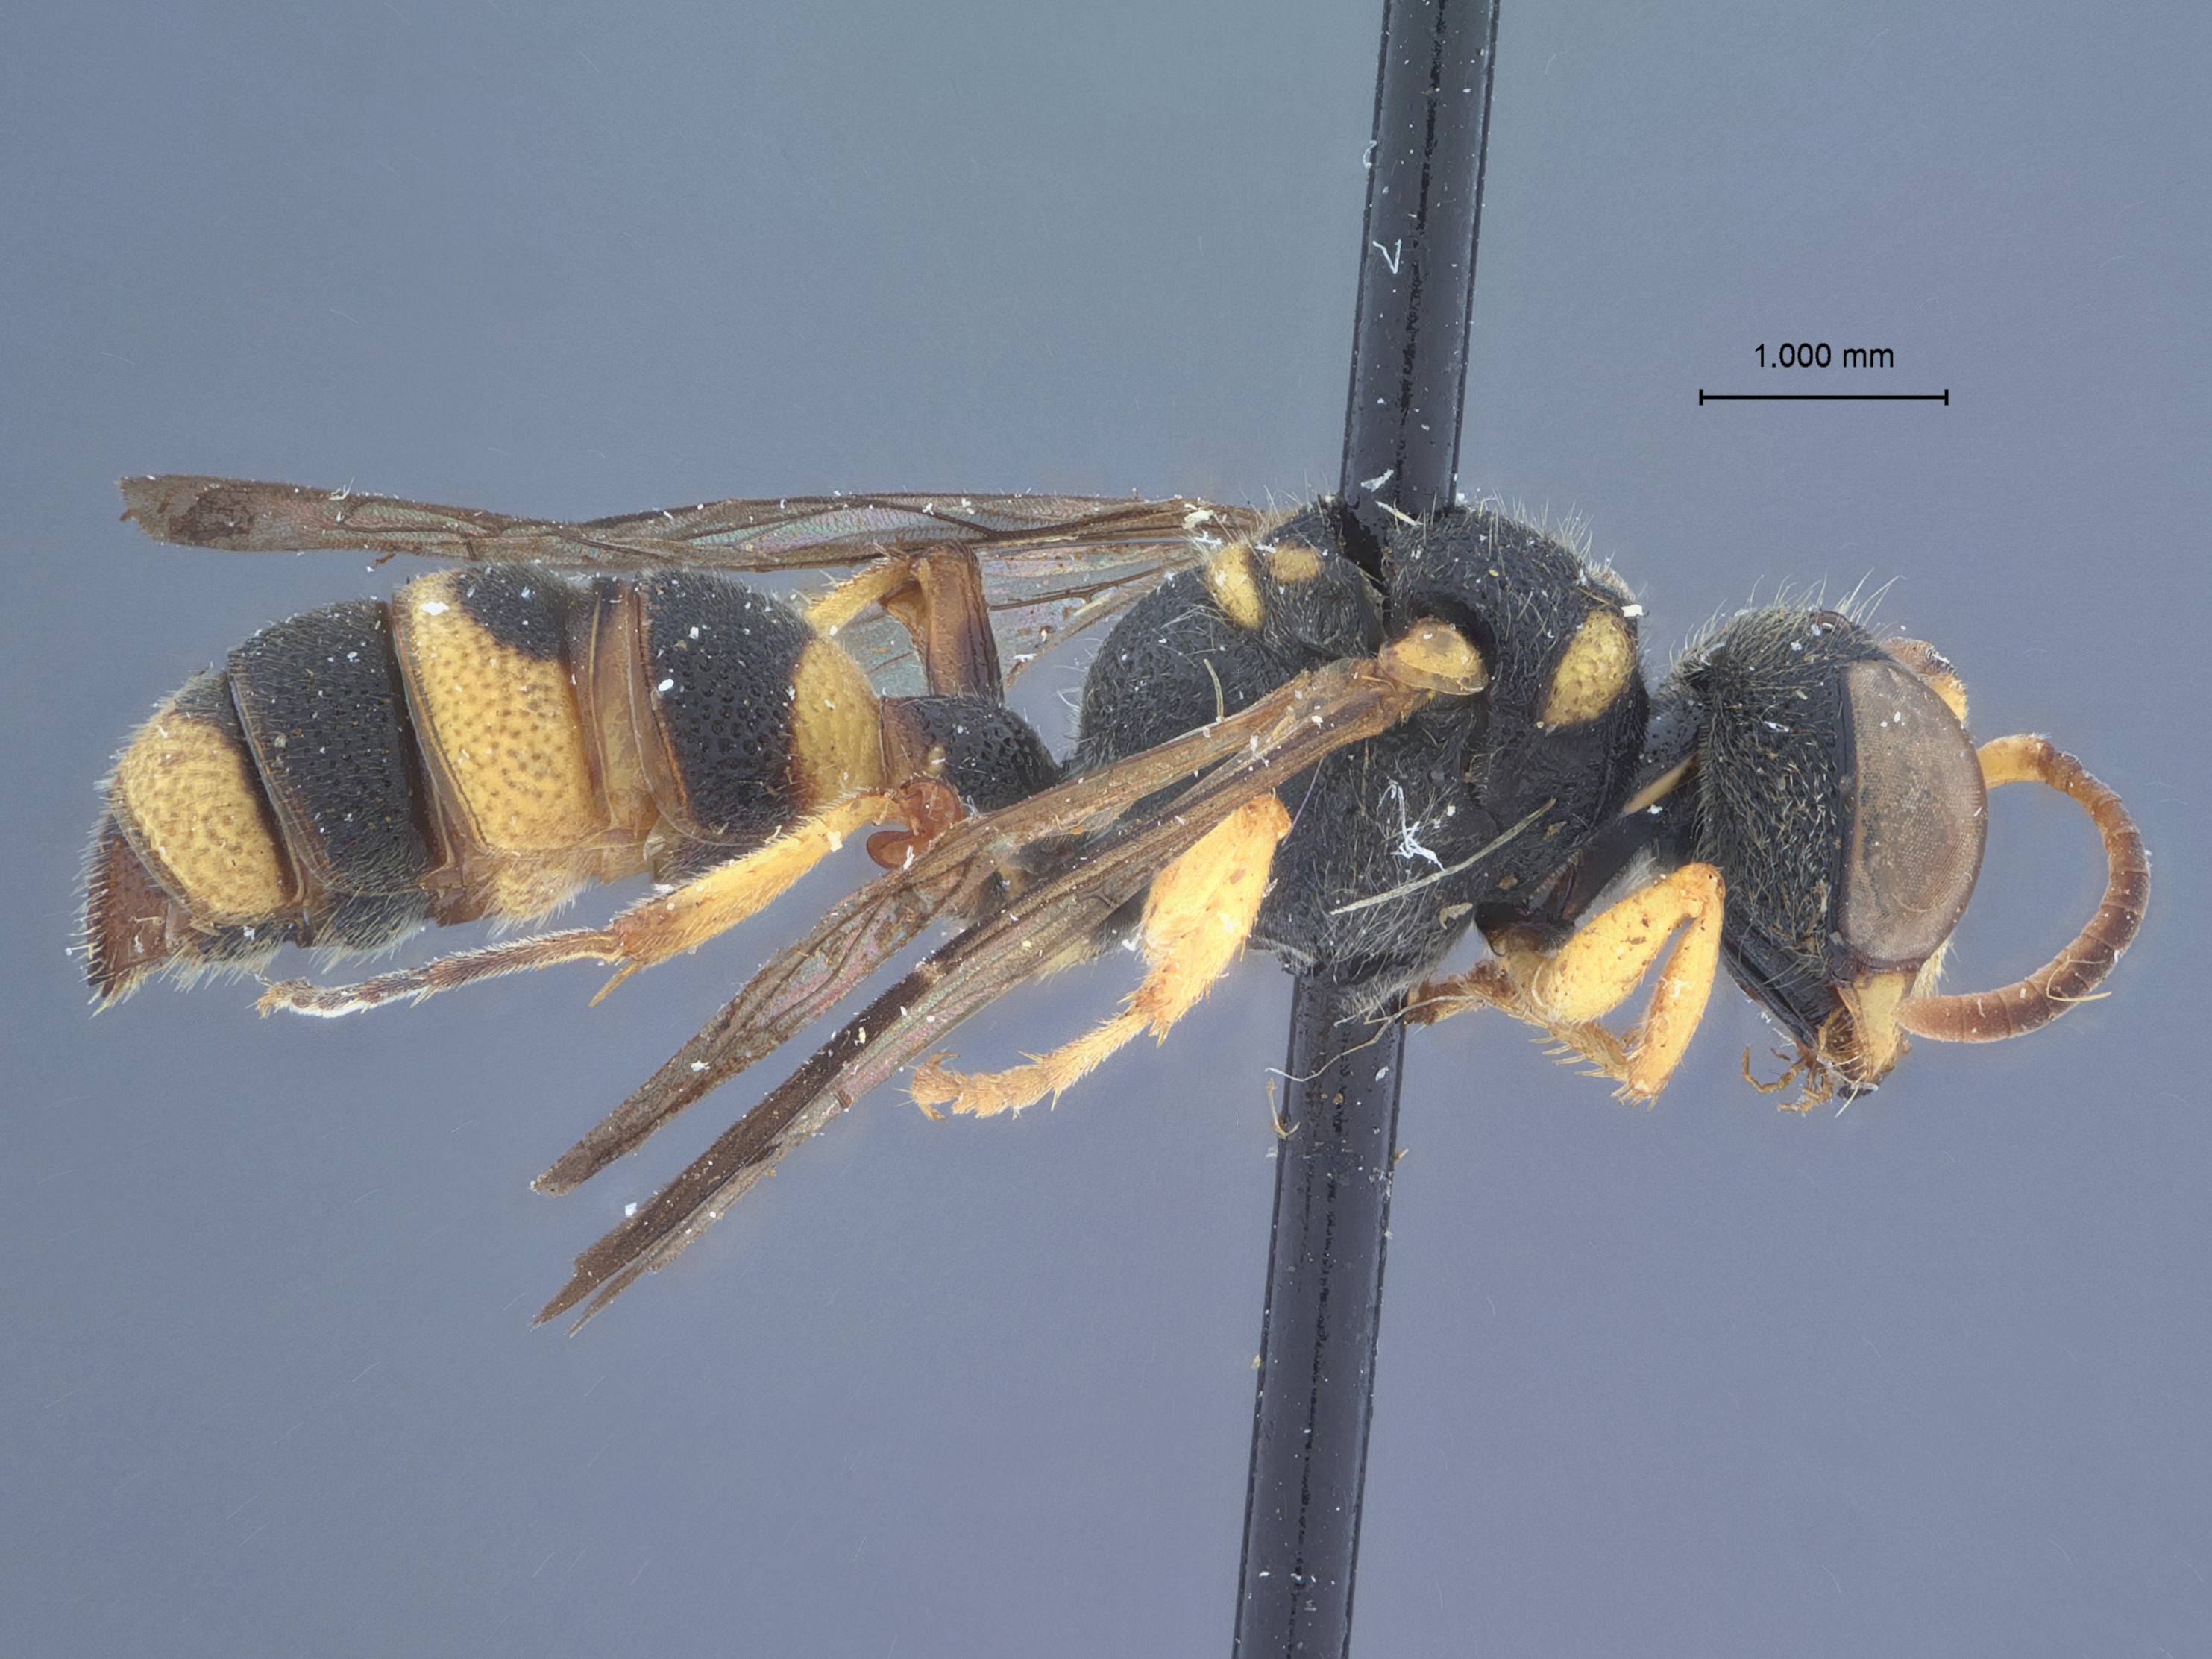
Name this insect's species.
Cerceris koala
